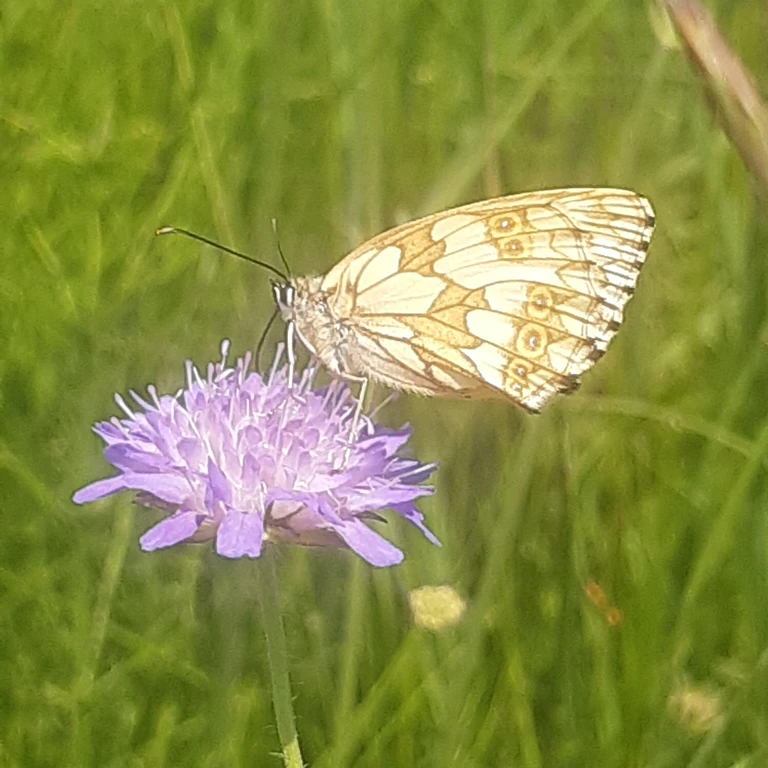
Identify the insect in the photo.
Melanargia galathea
